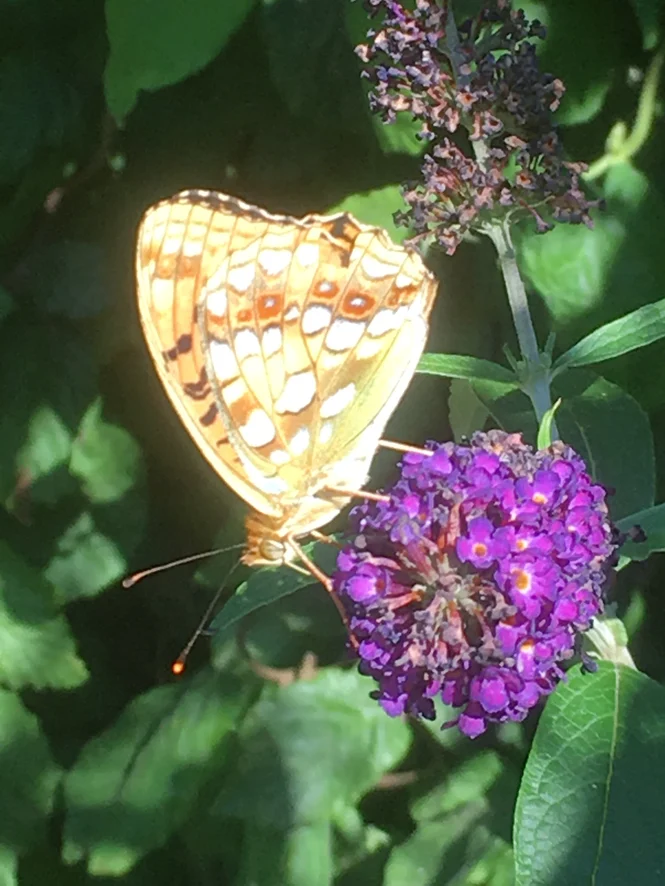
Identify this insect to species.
Fabriciana adippe
